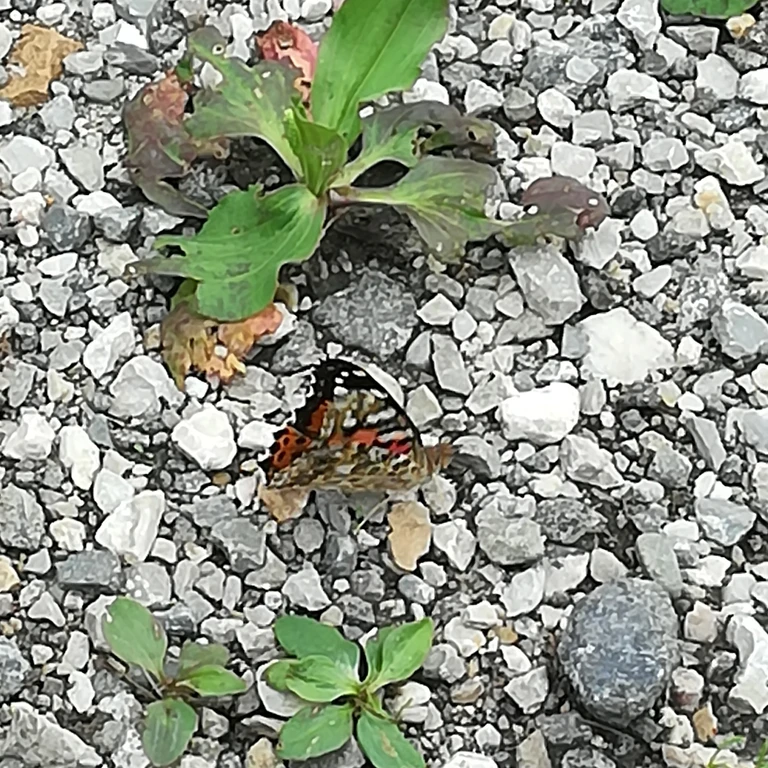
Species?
Vanessa cardui
